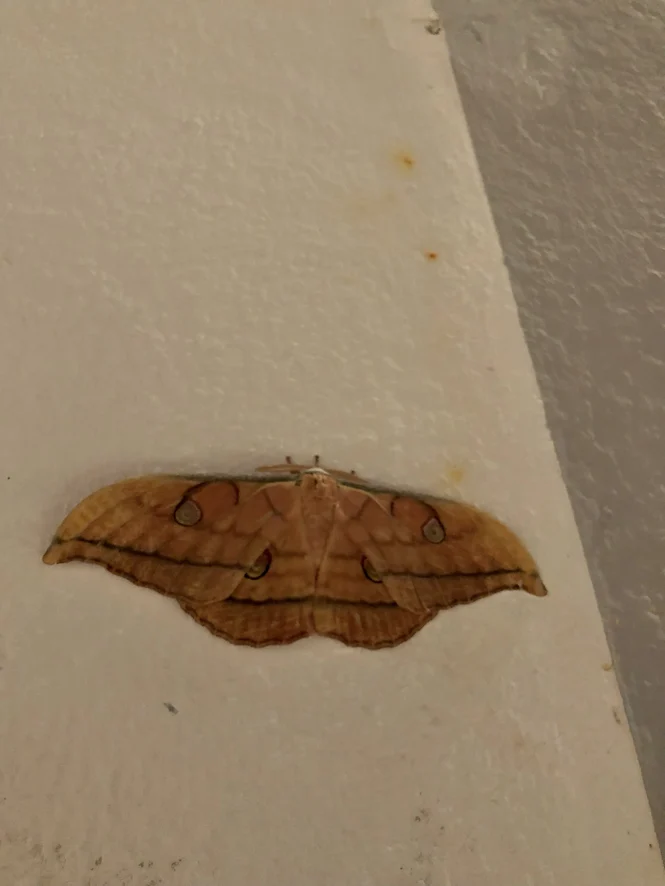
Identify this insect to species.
Antheraea yamamai
